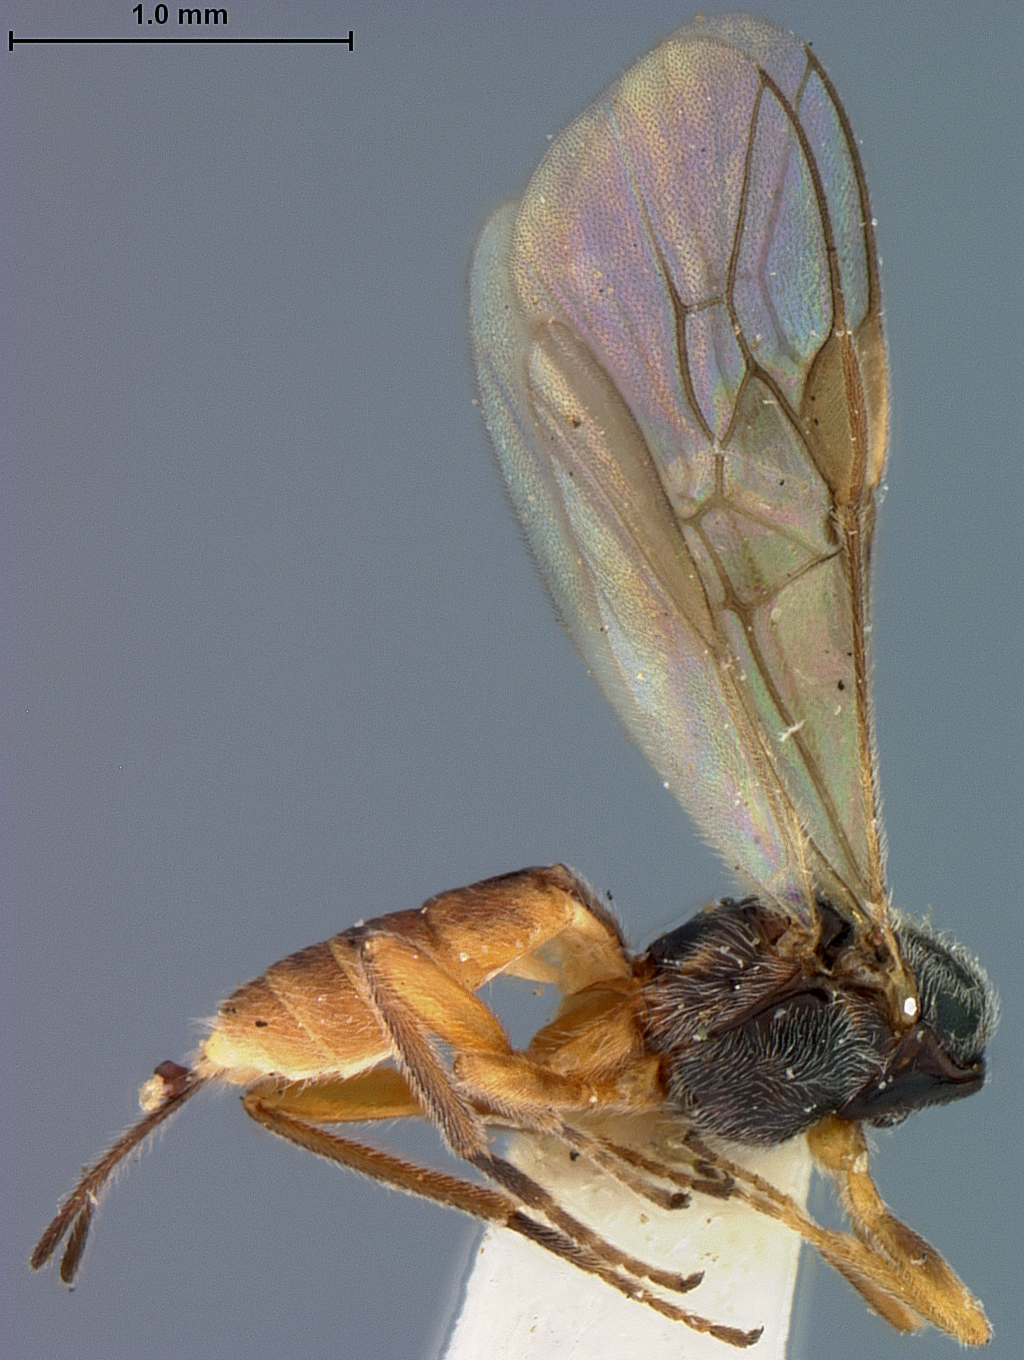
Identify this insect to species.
Habrobracon platynotae
